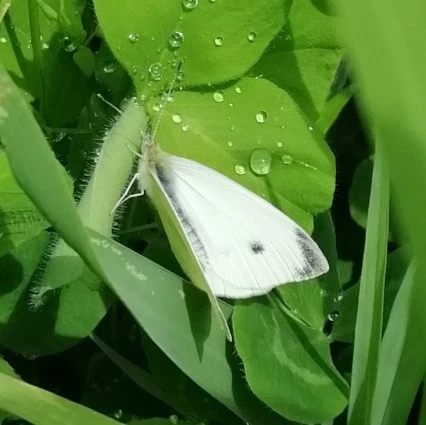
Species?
Pieris rapae
